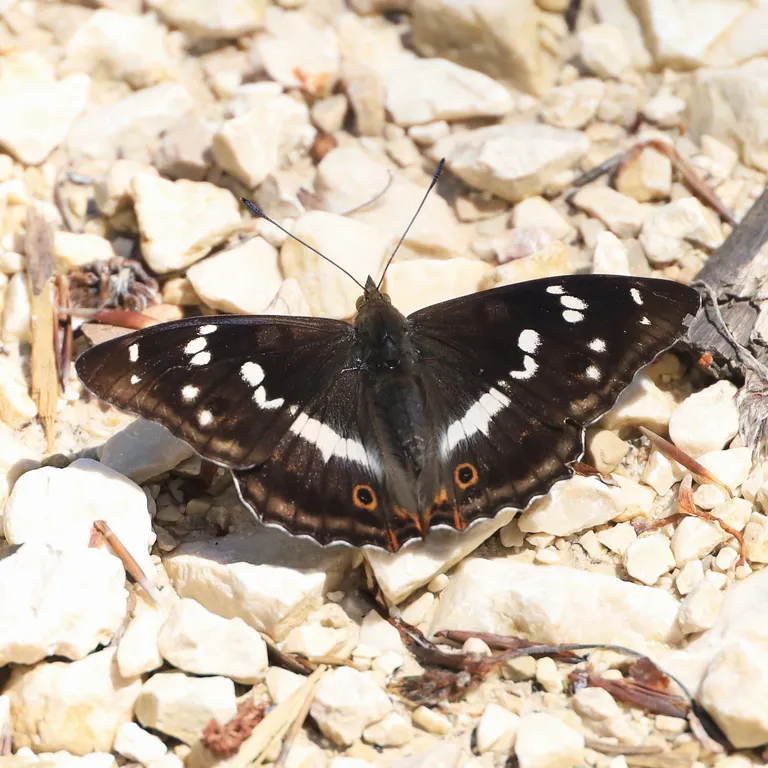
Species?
Apatura iris
